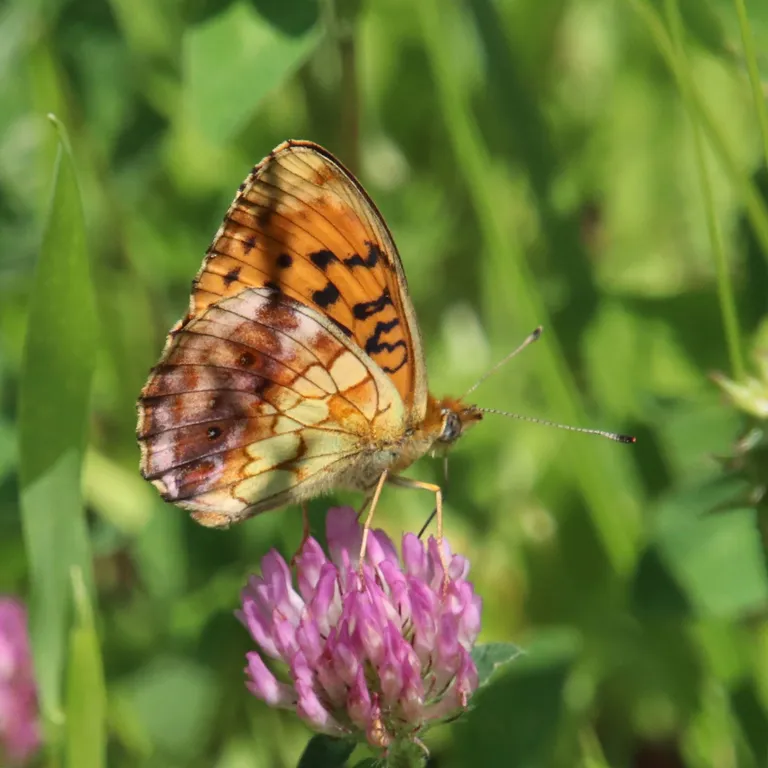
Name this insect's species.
Brenthis daphne
